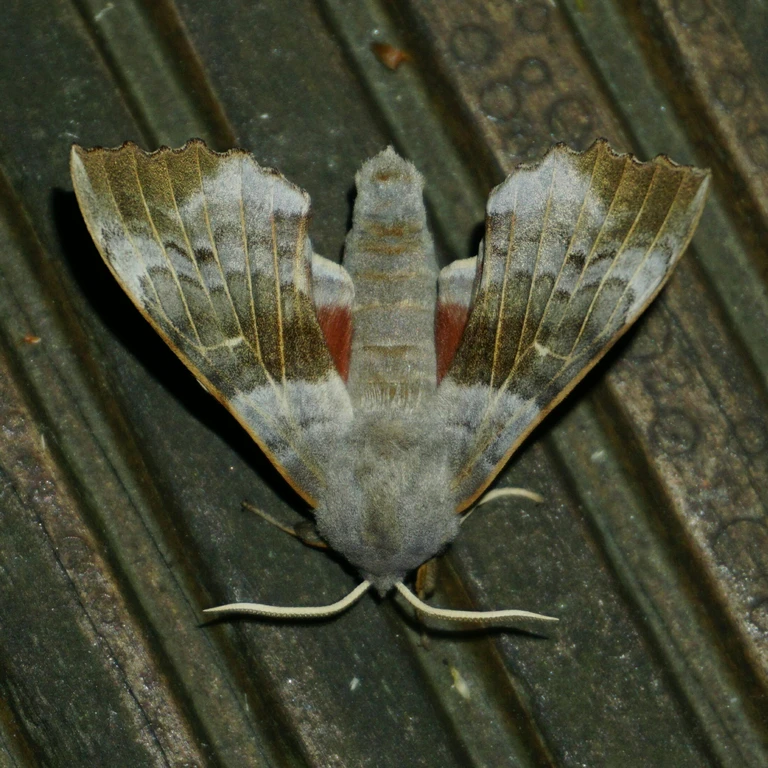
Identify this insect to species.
Laothoe populi
